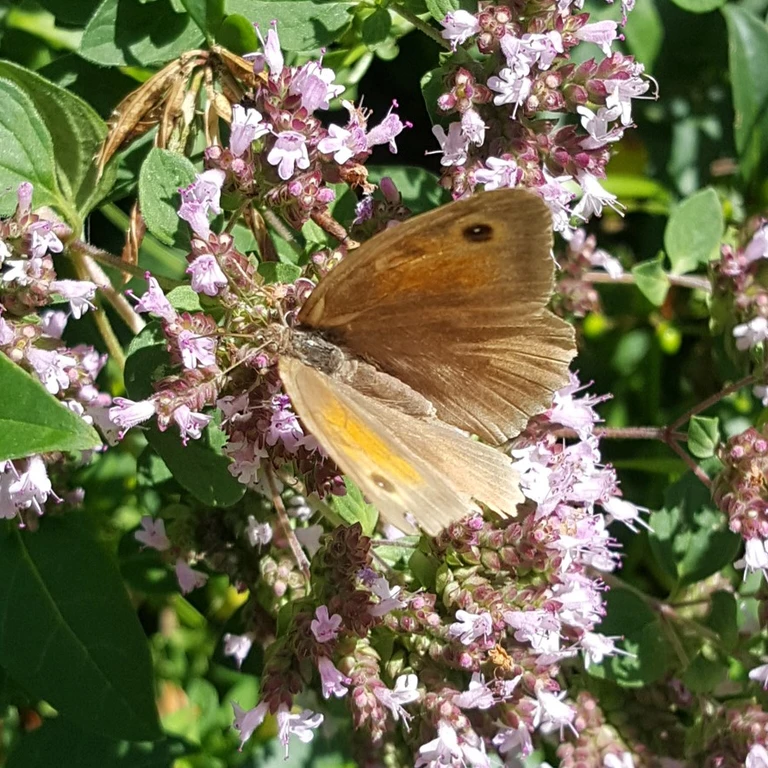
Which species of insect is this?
Maniola jurtina
